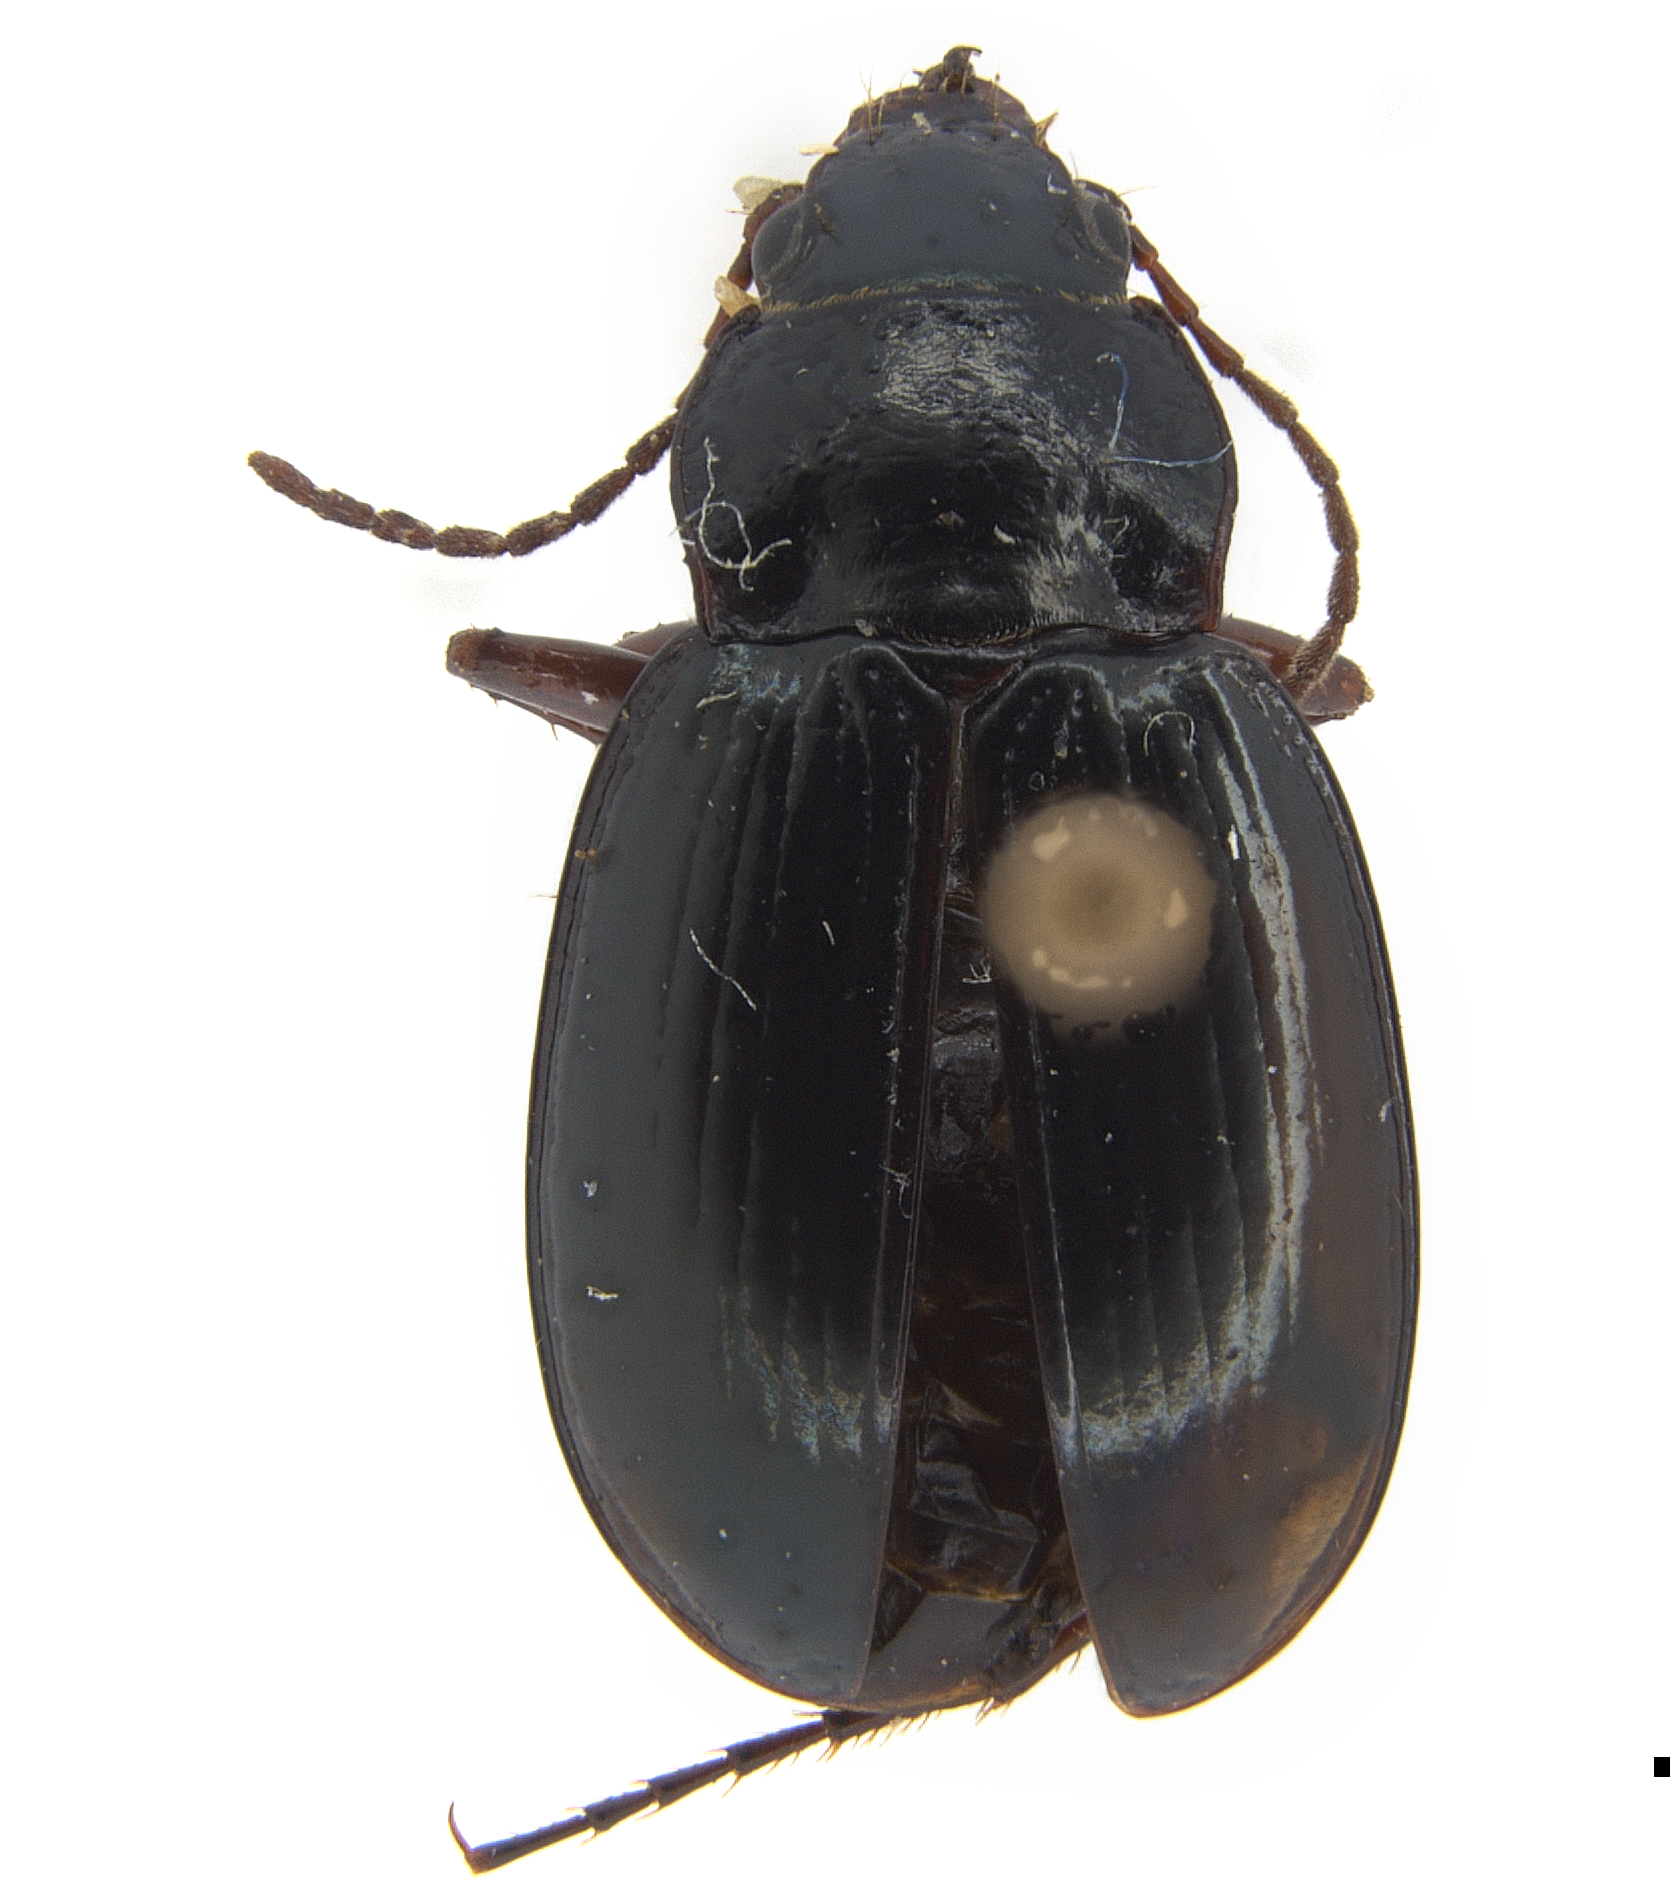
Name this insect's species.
Migadops latus
